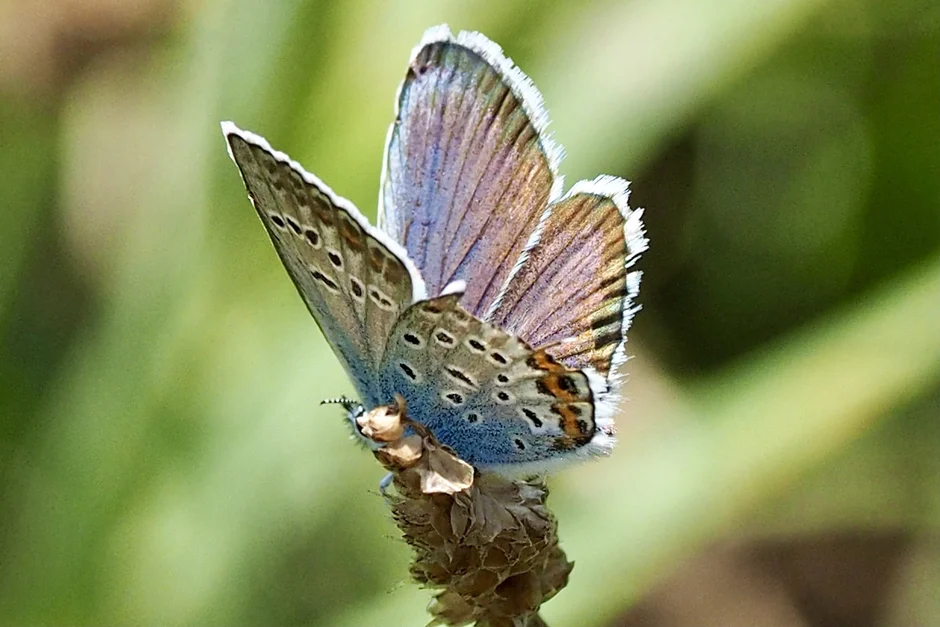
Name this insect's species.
Plebejus argus
